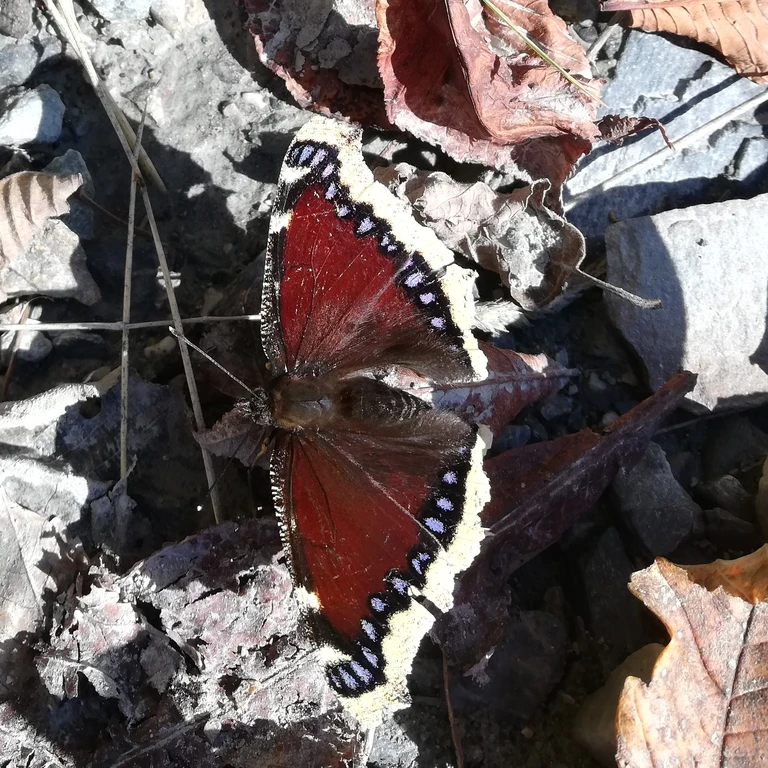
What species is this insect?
Nymphalis antiopa
